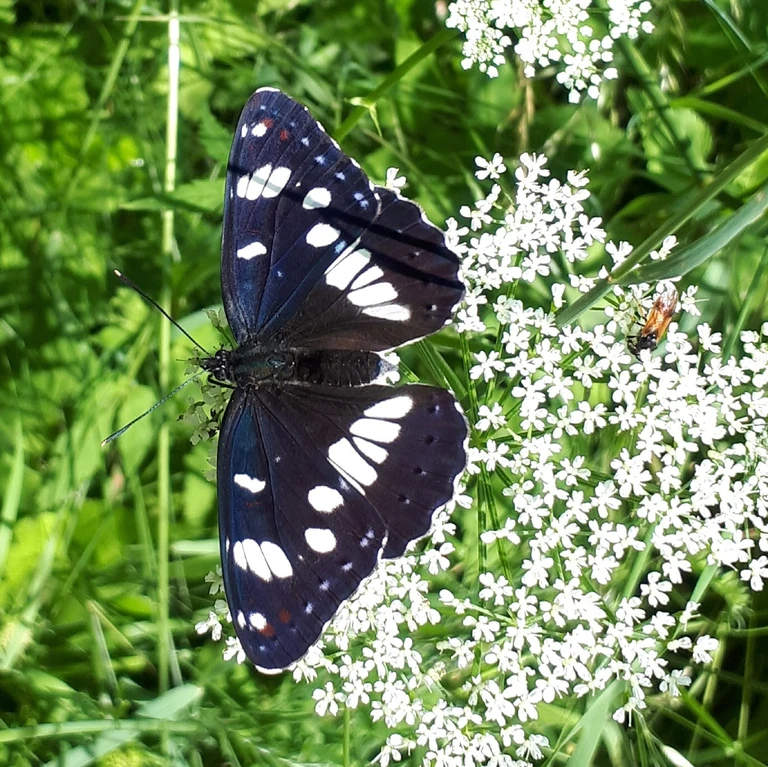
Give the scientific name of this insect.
Limenitis reducta
